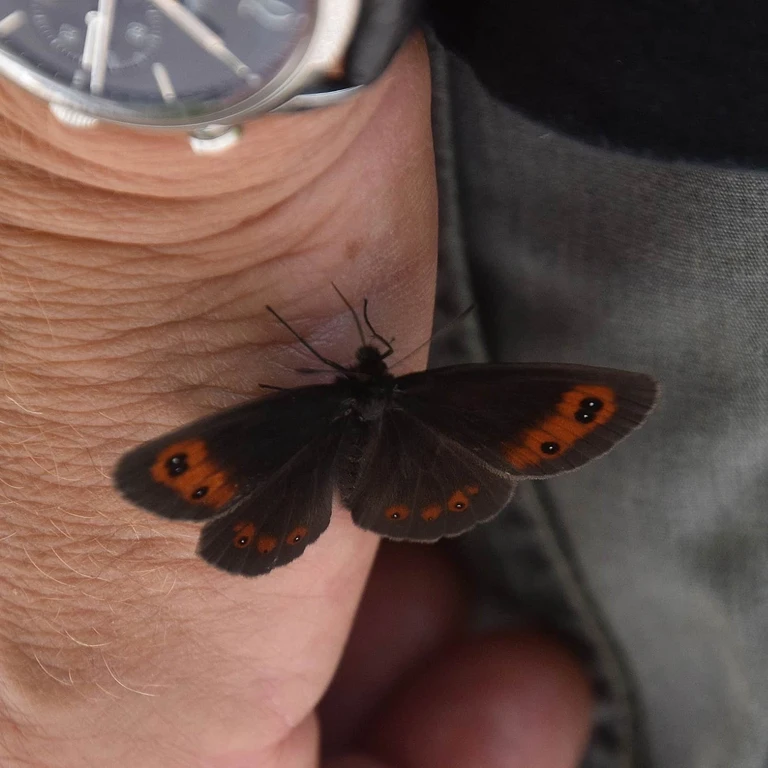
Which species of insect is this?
Erebia aethiops
